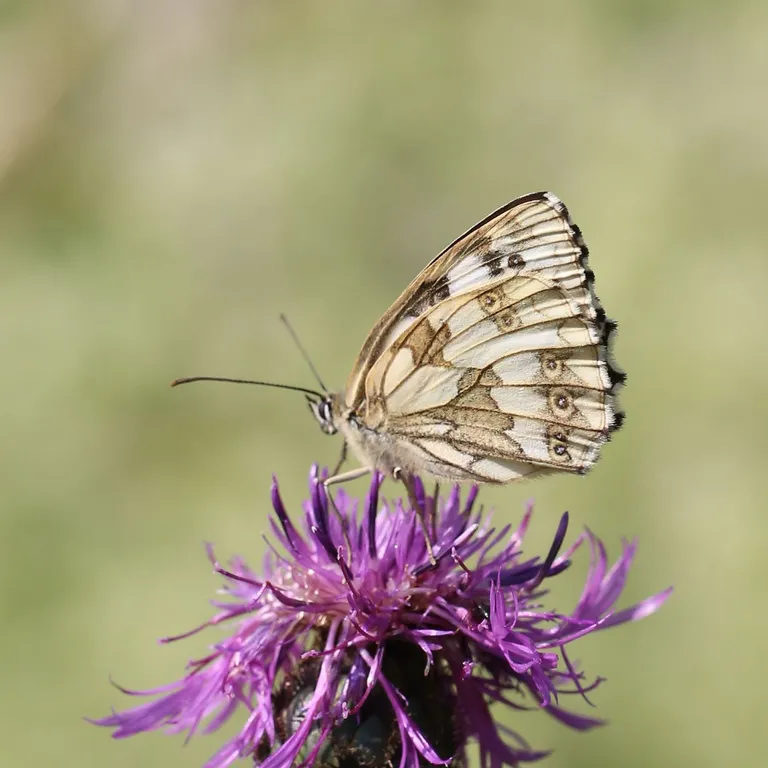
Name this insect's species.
Melanargia galathea
